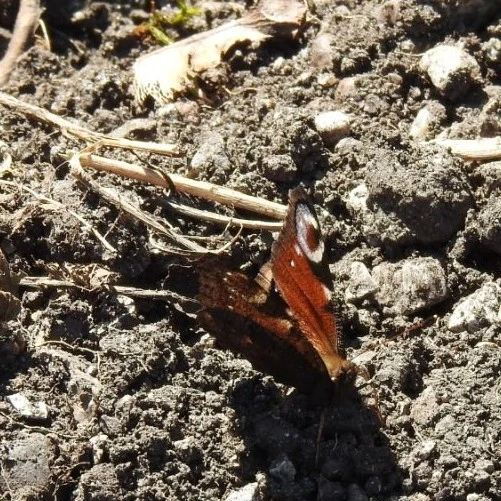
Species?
Aglais io
